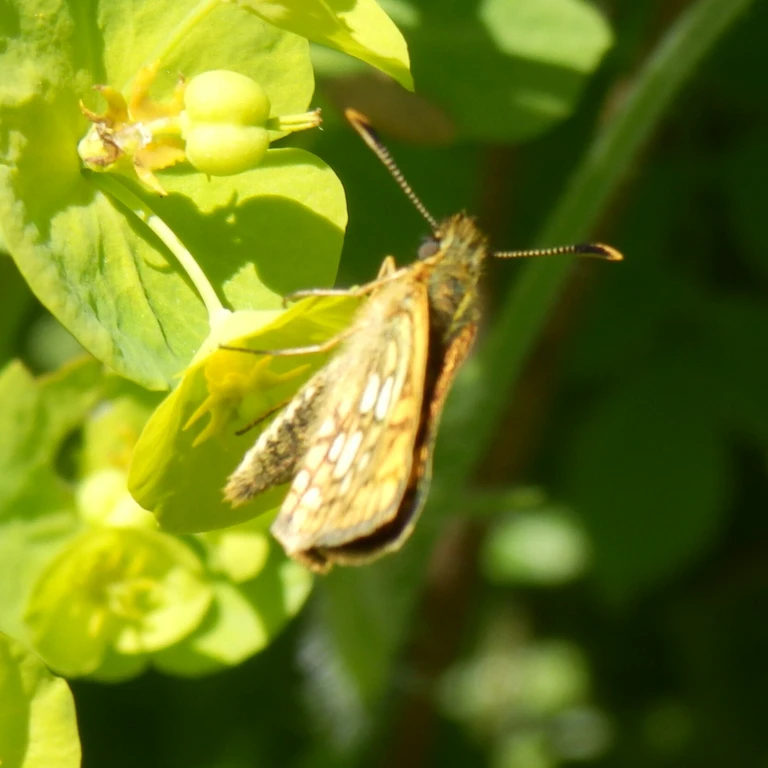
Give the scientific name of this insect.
Carterocephalus palaemon
